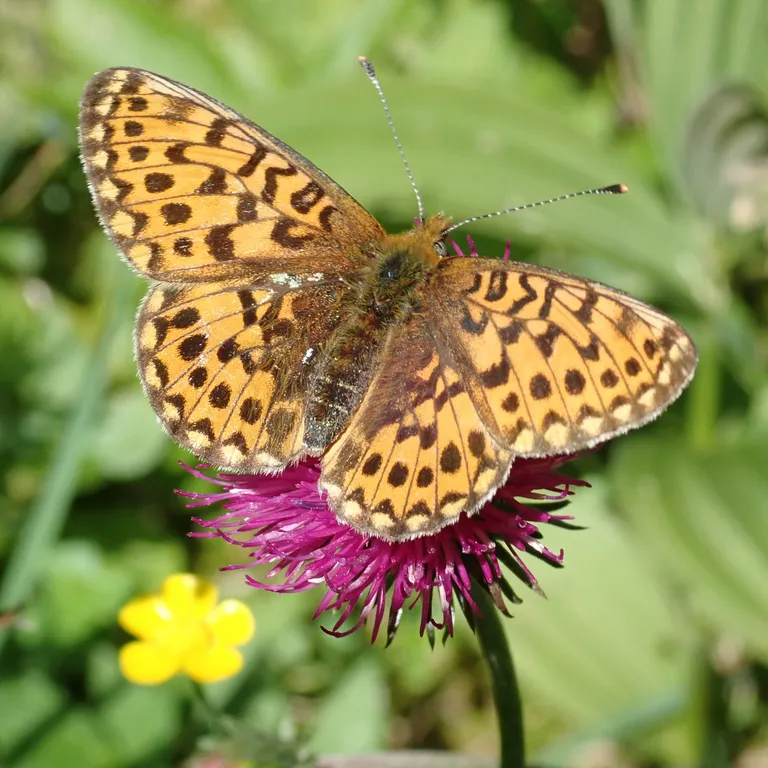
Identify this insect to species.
Boloria euphrosyne (also Clossiana euphrosyne)
